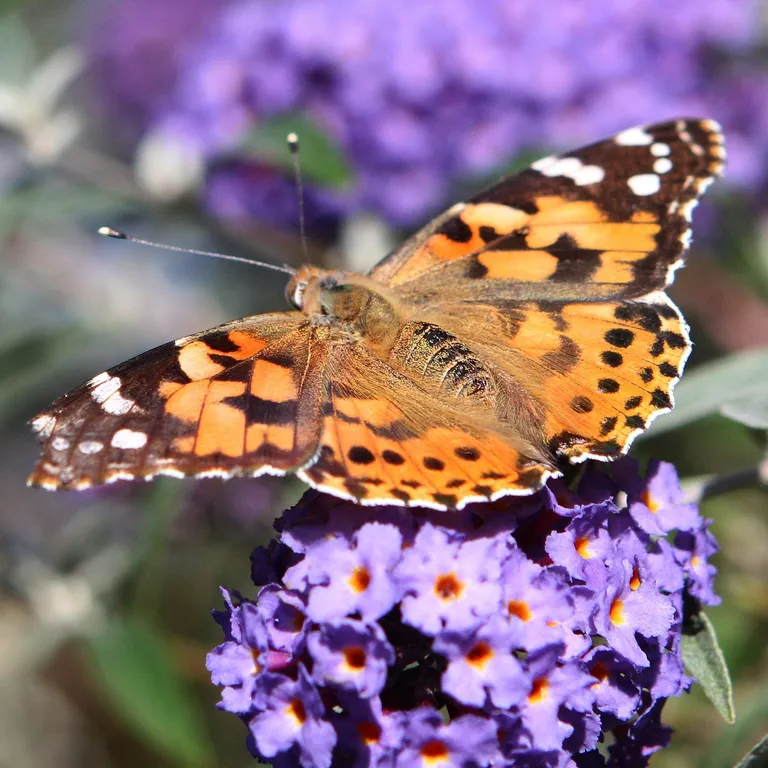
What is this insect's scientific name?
Vanessa cardui
